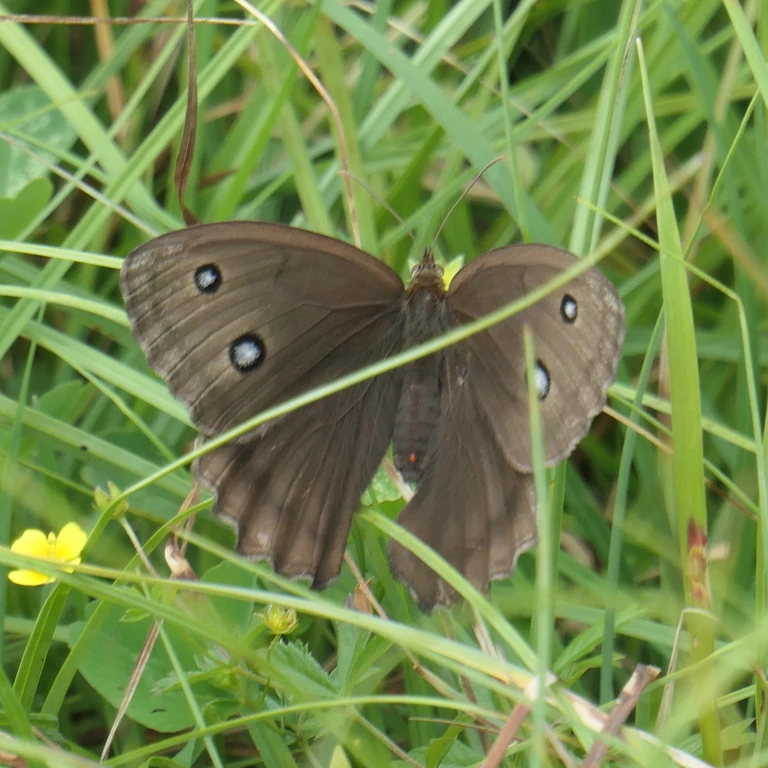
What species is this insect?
Minois dryas
